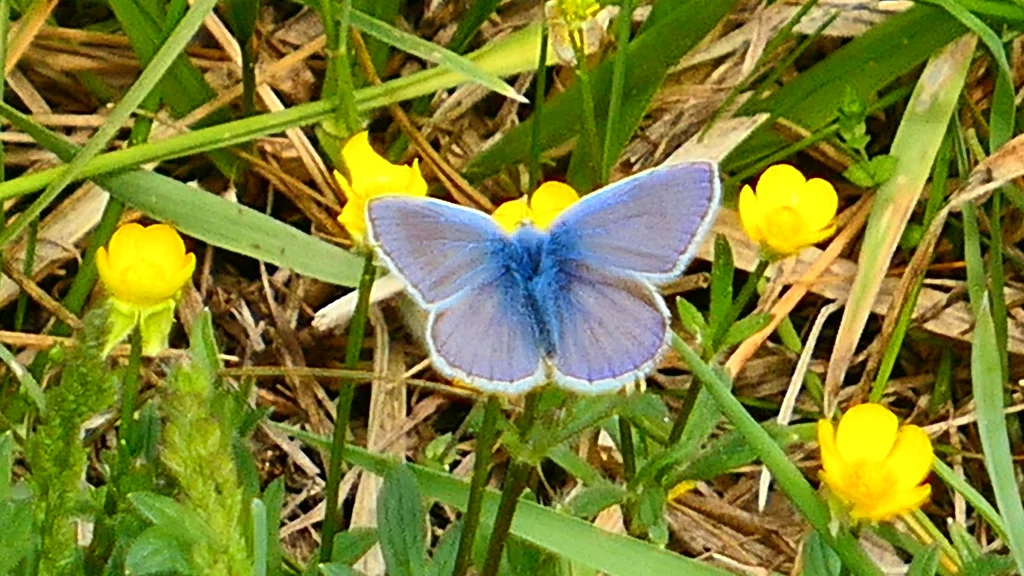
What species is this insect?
Polyommatus icarus
